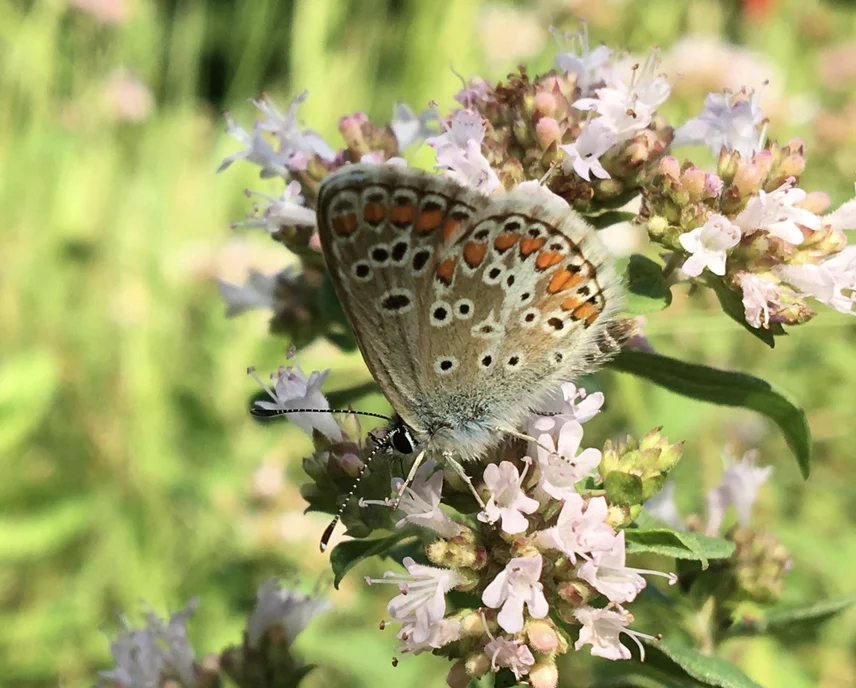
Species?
Aricia agestis/artaxerxes
